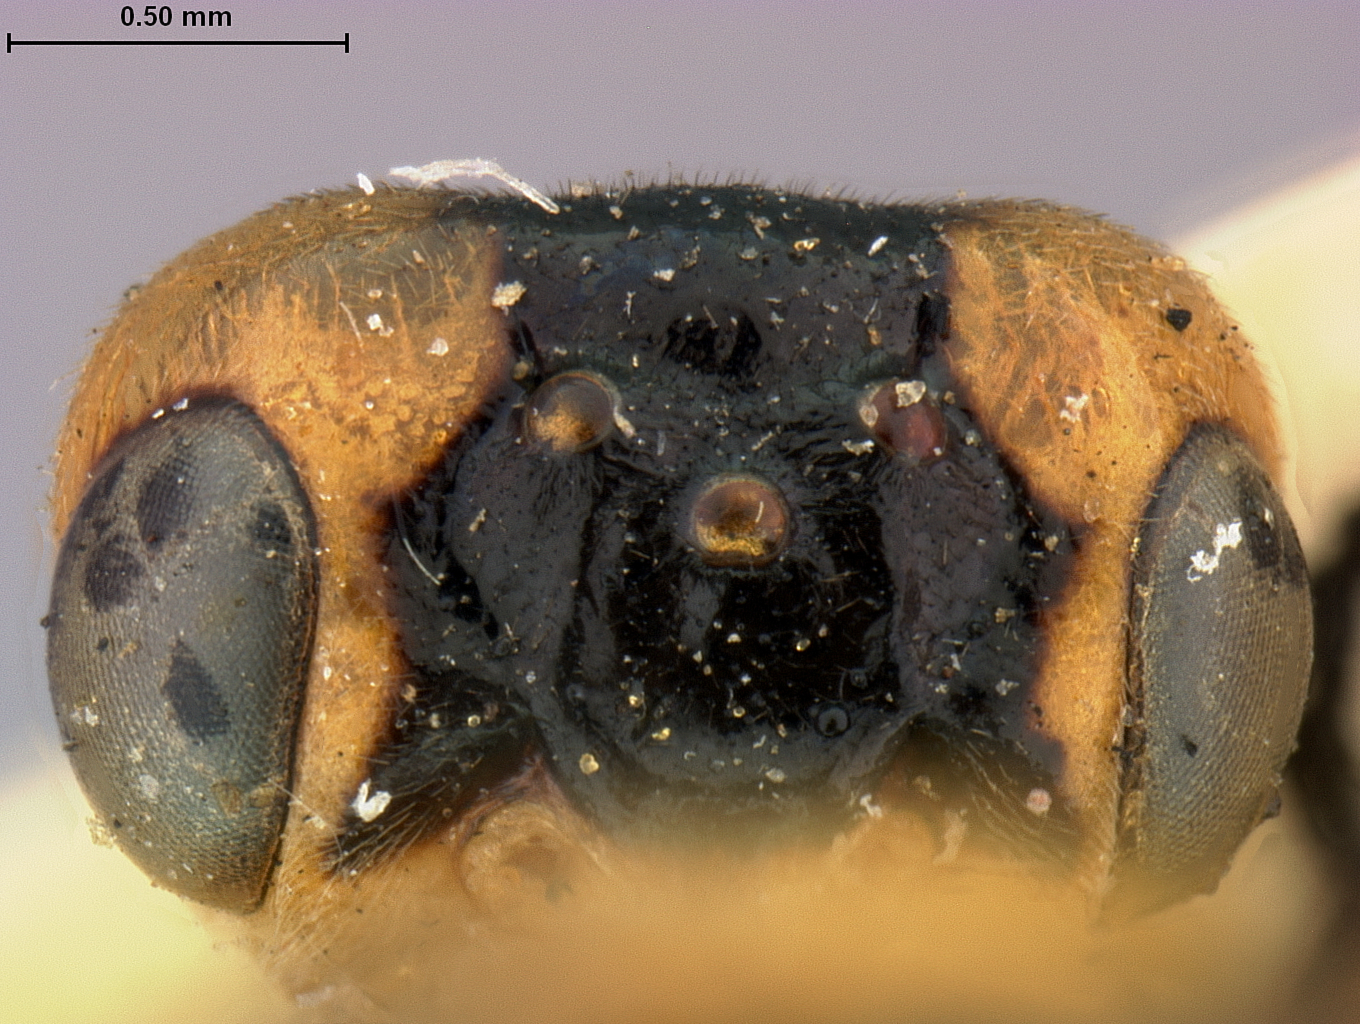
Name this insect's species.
Pteronus solitarius
